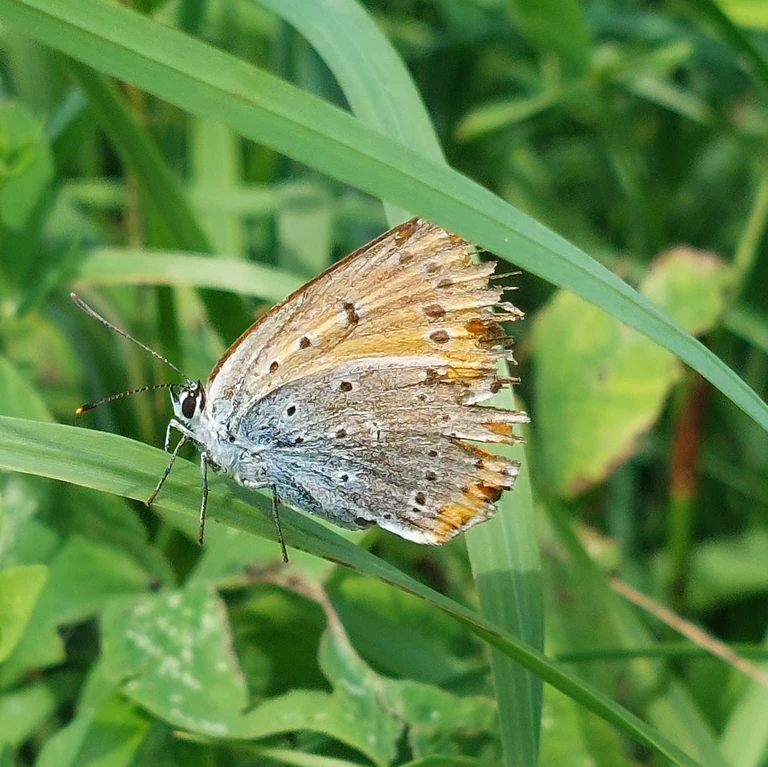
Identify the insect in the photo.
Lycaena dispar
